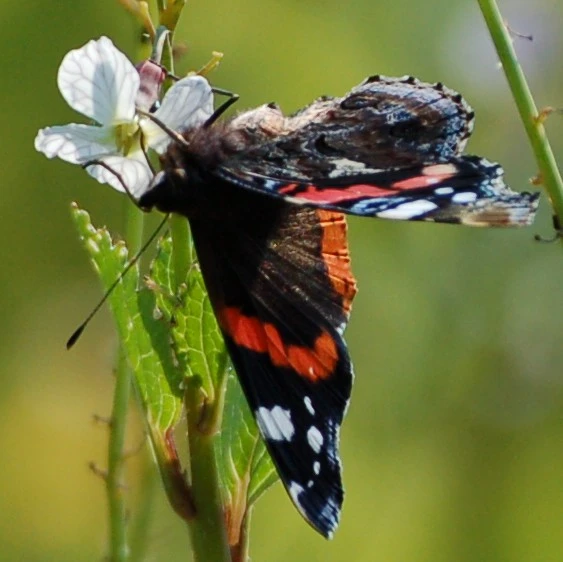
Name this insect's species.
Vanessa atalanta
